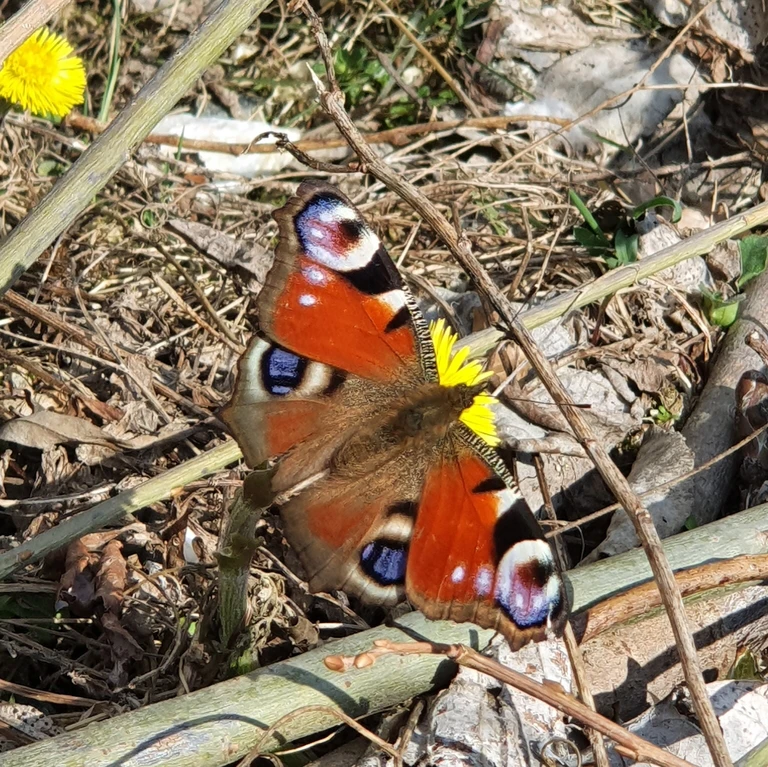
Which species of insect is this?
Aglais io
